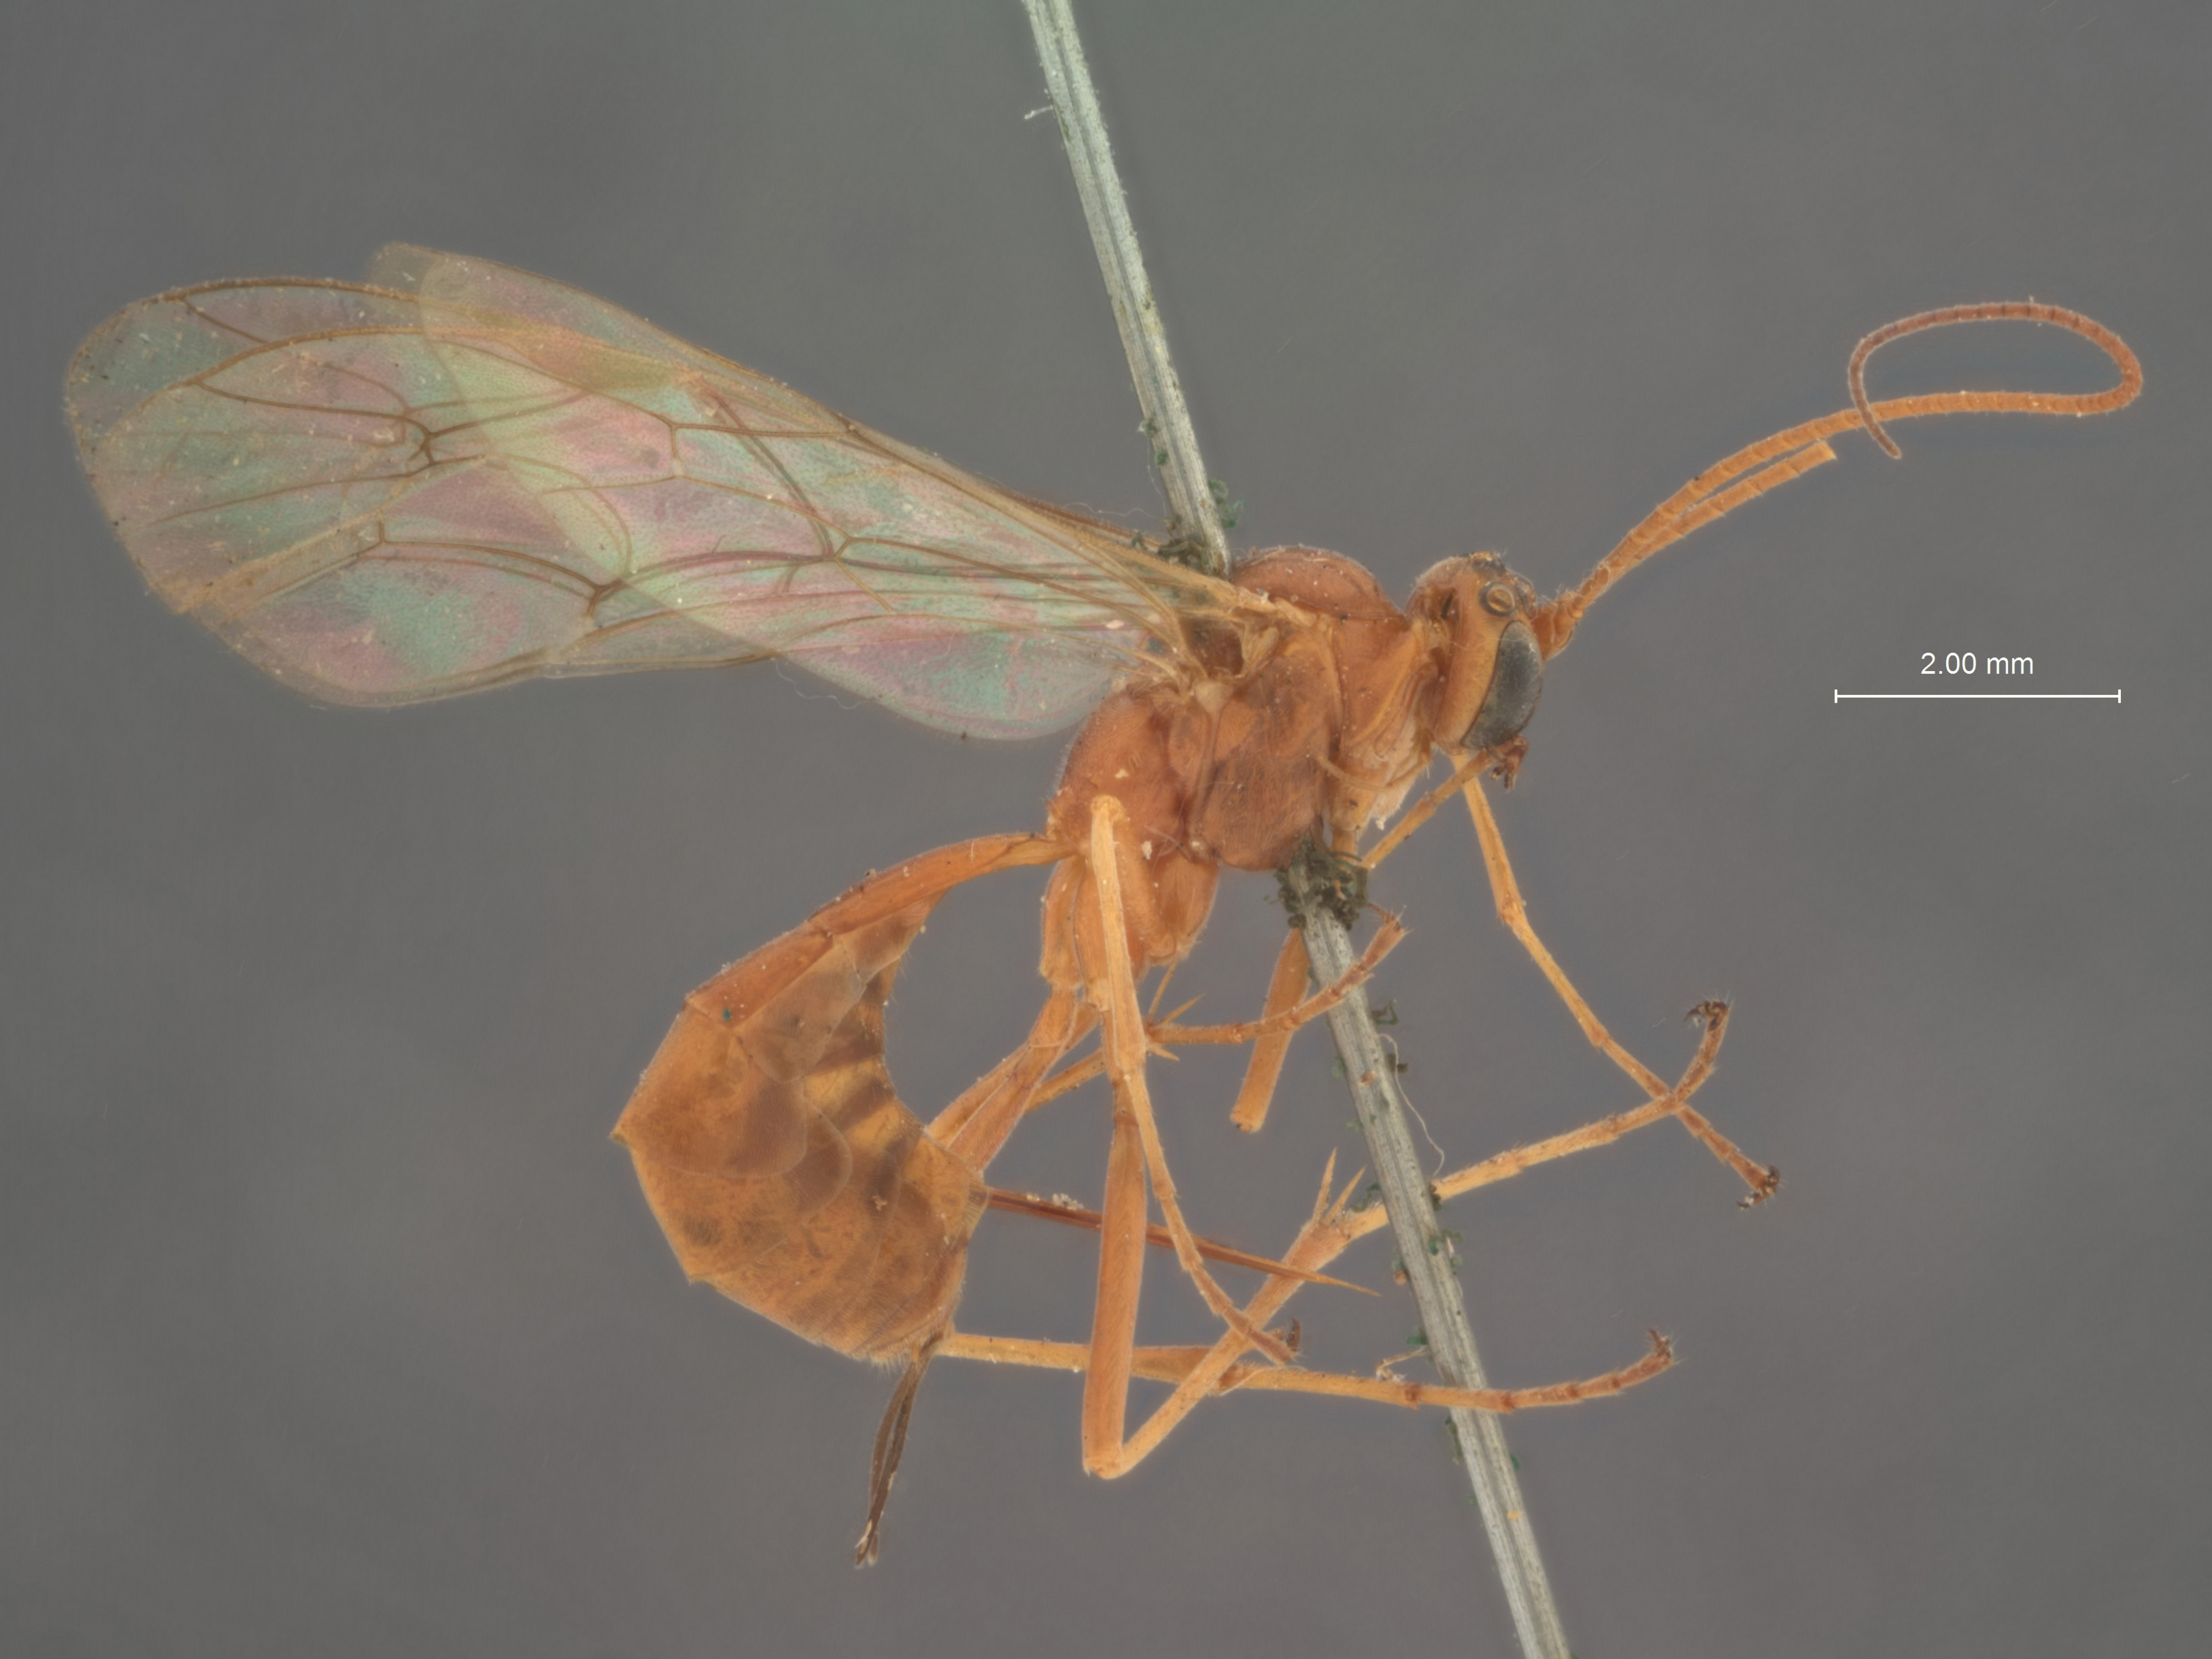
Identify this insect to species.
Paniscus ocellatus
